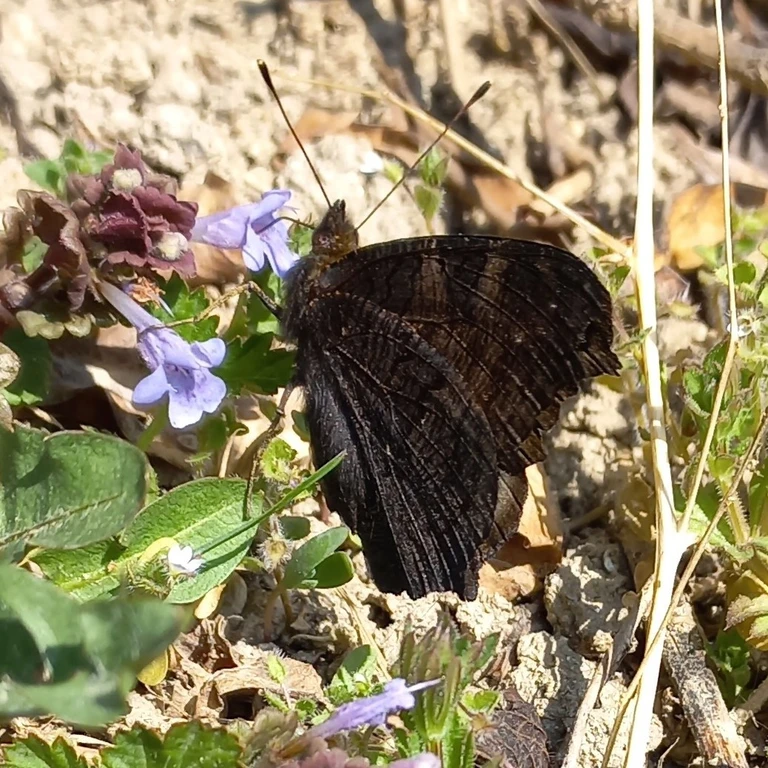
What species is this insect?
Aglais io
